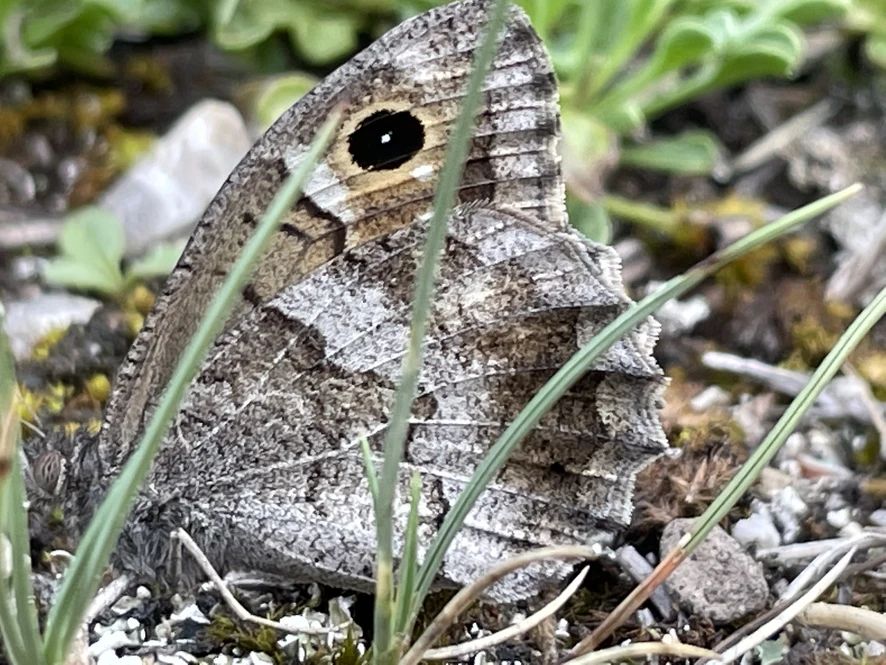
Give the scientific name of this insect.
Hipparchia statilinus
